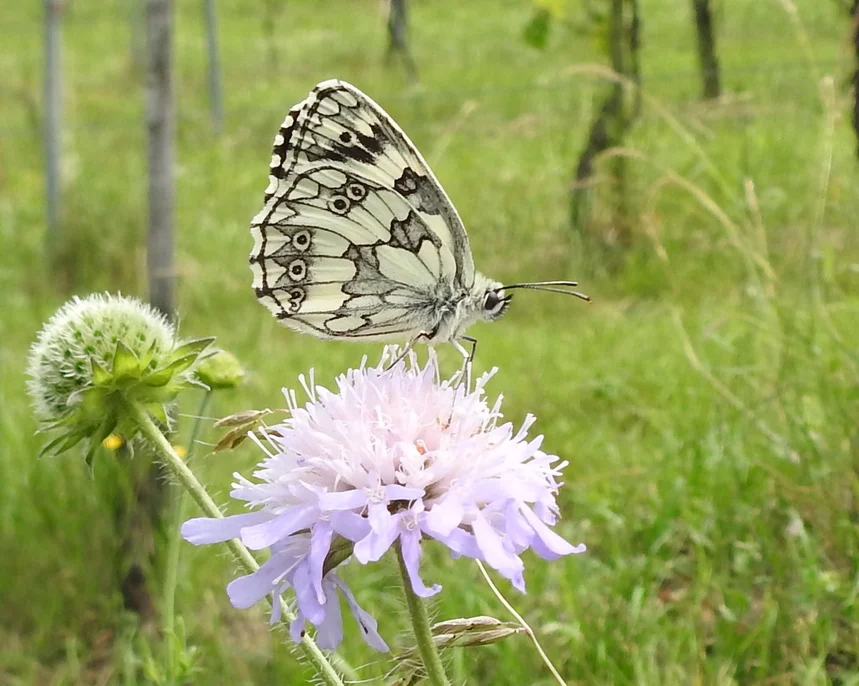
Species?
Melanargia galathea
